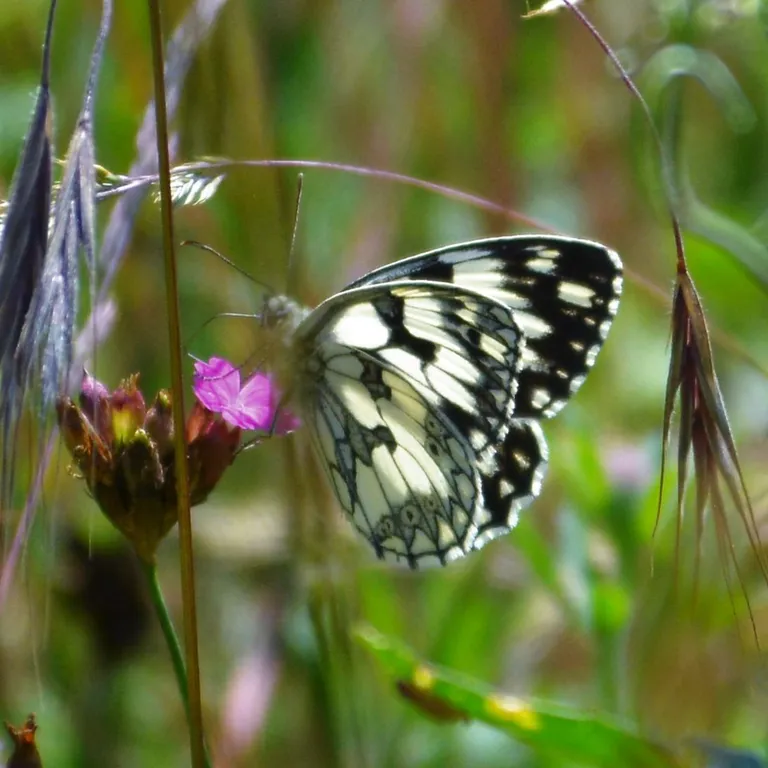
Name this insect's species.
Melanargia galathea
